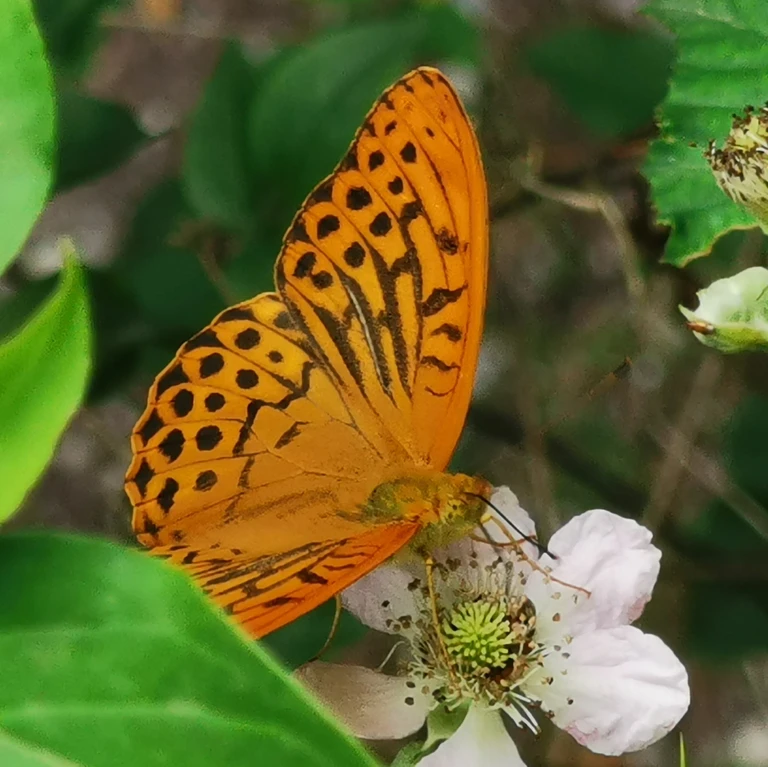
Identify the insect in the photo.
Argynnis paphia
